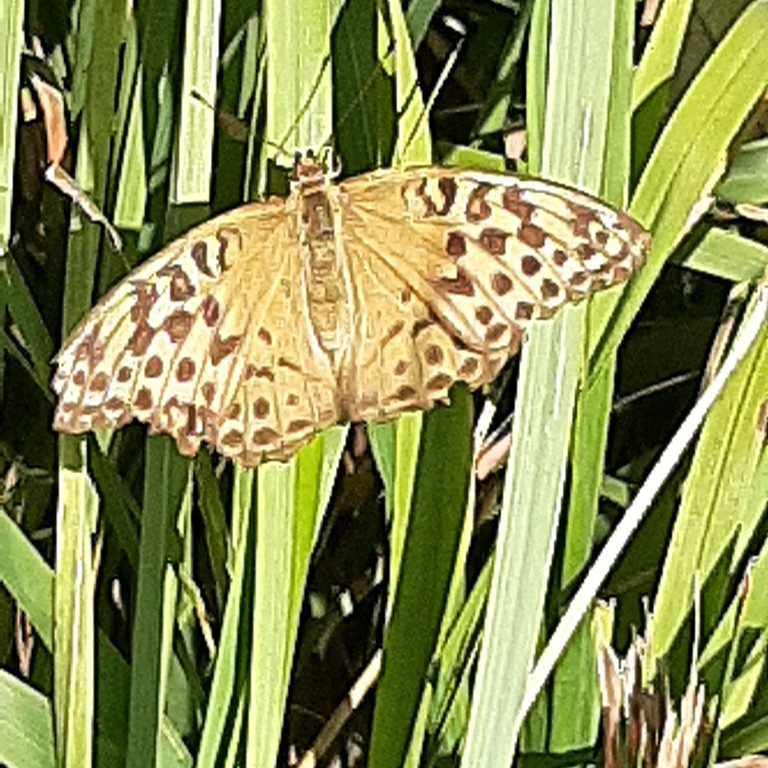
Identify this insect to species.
Argynnis paphia
